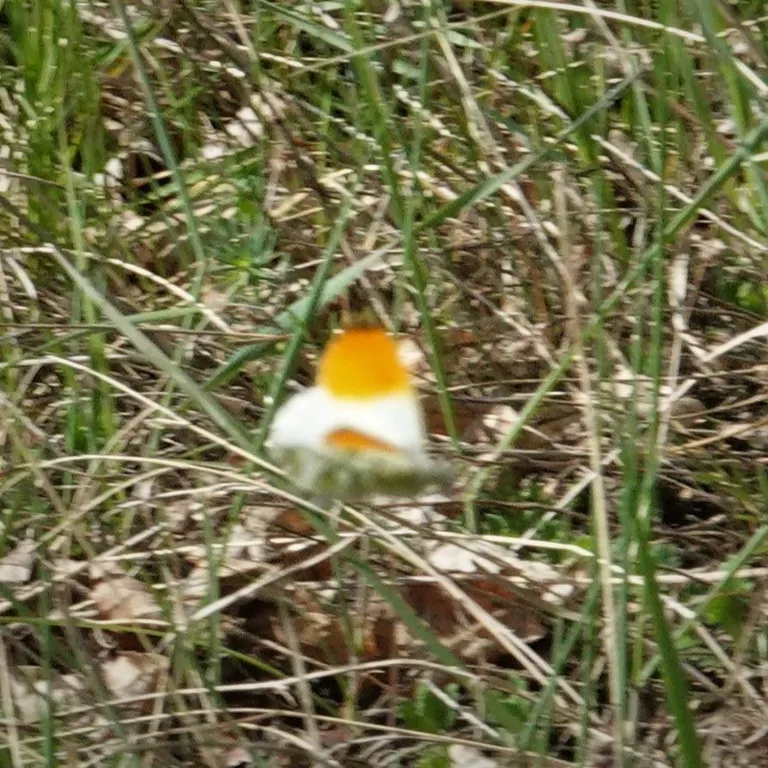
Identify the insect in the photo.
Anthocharis cardamines
